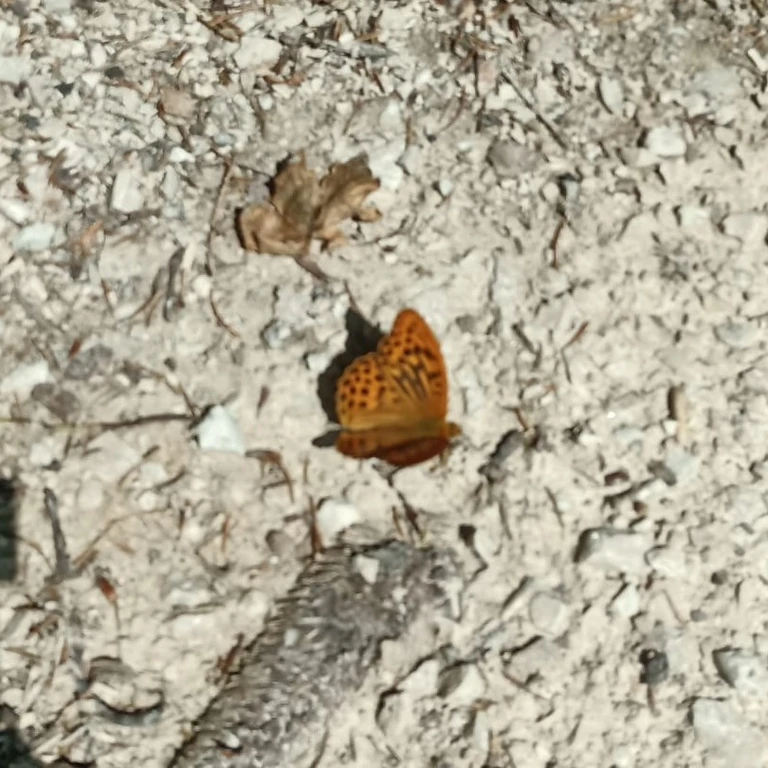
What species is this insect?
Argynnis paphia
